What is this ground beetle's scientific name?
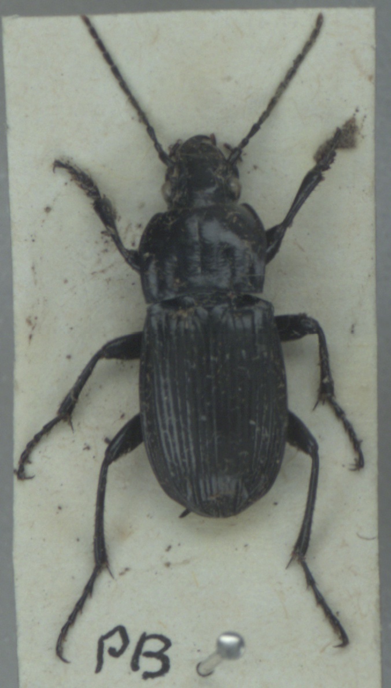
Abax parallelepipedus
